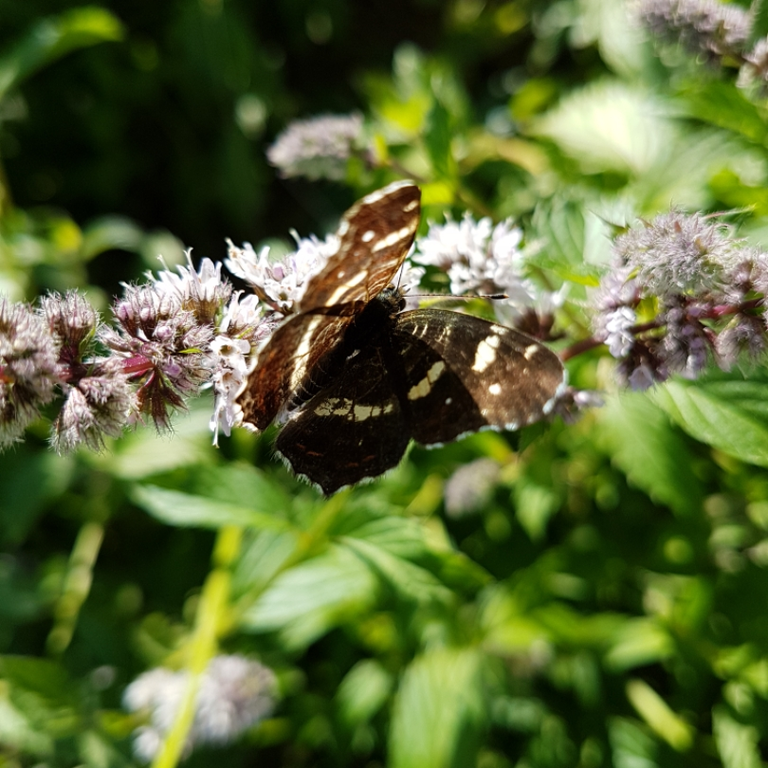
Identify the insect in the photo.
Araschnia levana
